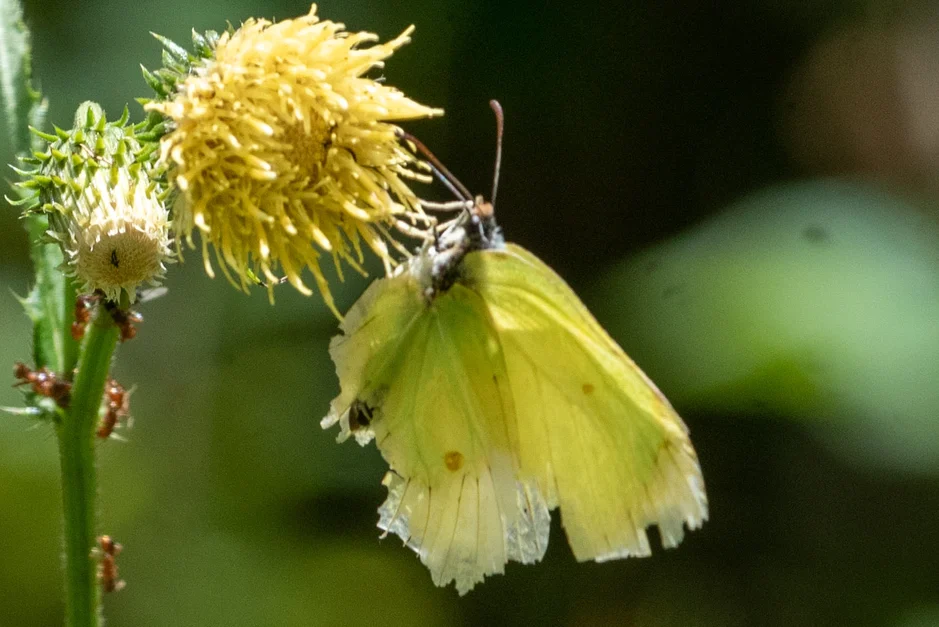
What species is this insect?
Gonepteryx rhamni
